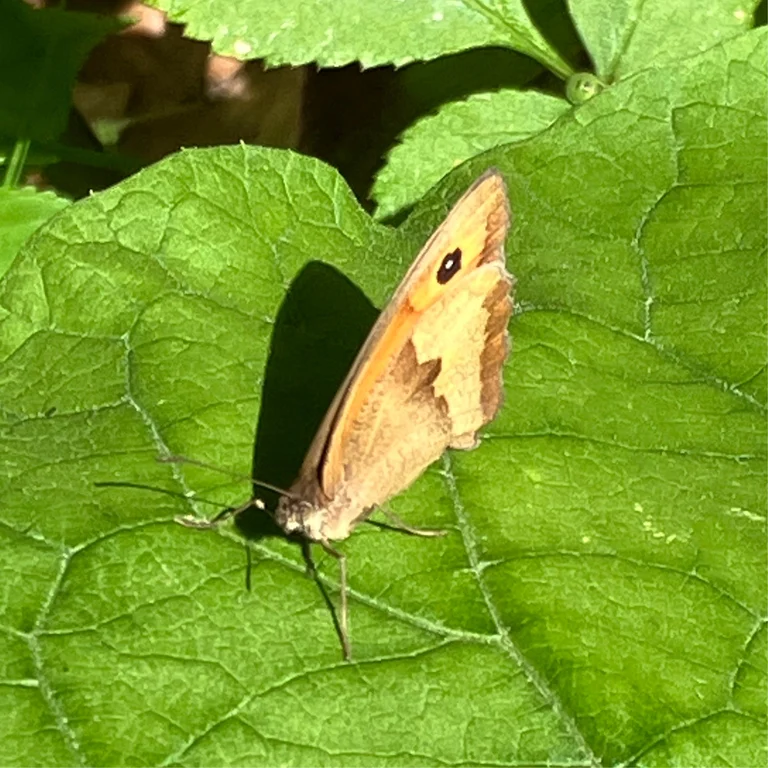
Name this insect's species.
Maniola jurtina
